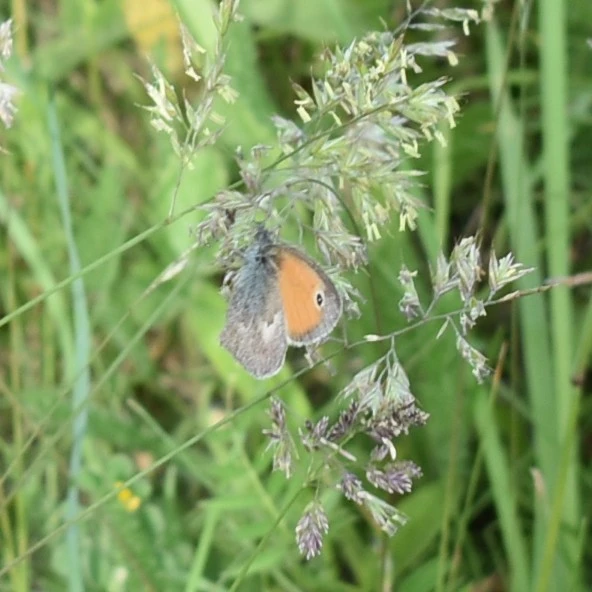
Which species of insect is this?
Coenonympha pamphilus
